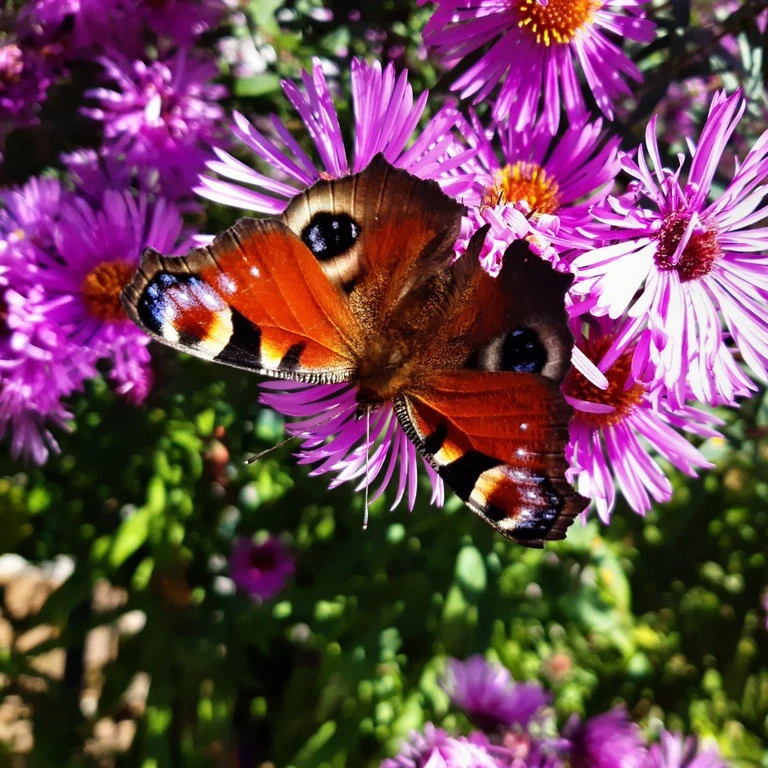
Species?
Aglais io
